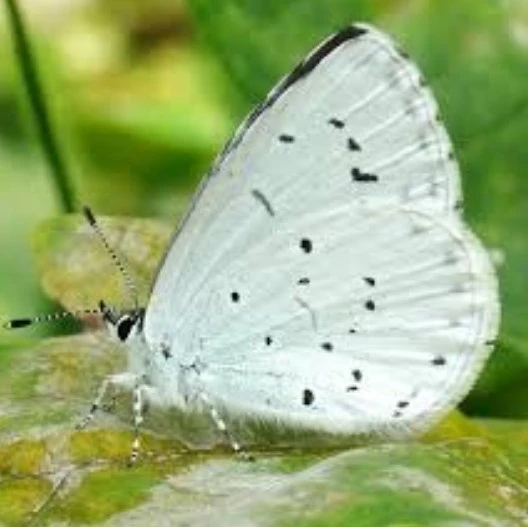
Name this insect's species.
Celastrina argiolus
